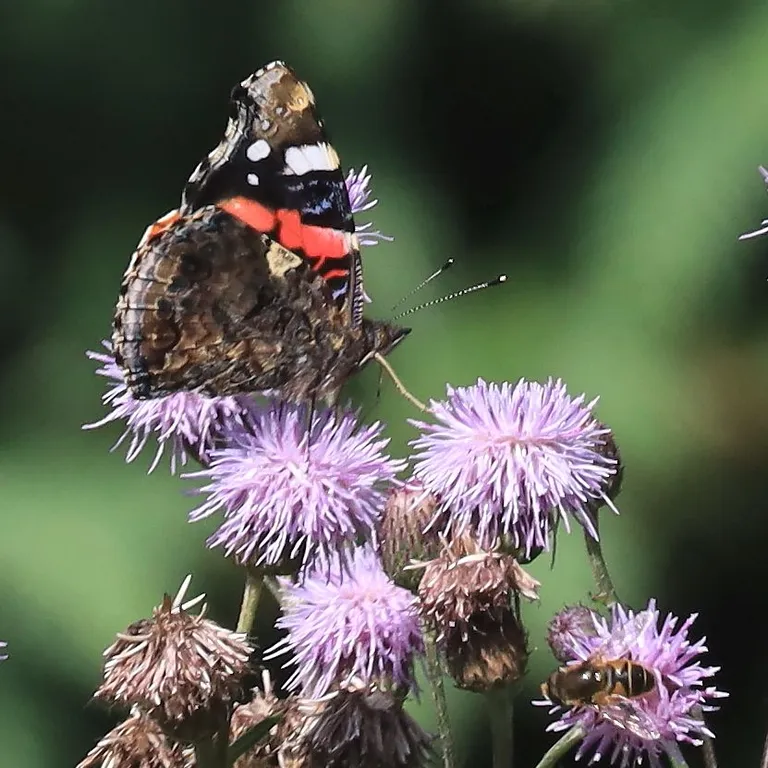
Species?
Vanessa atalanta
